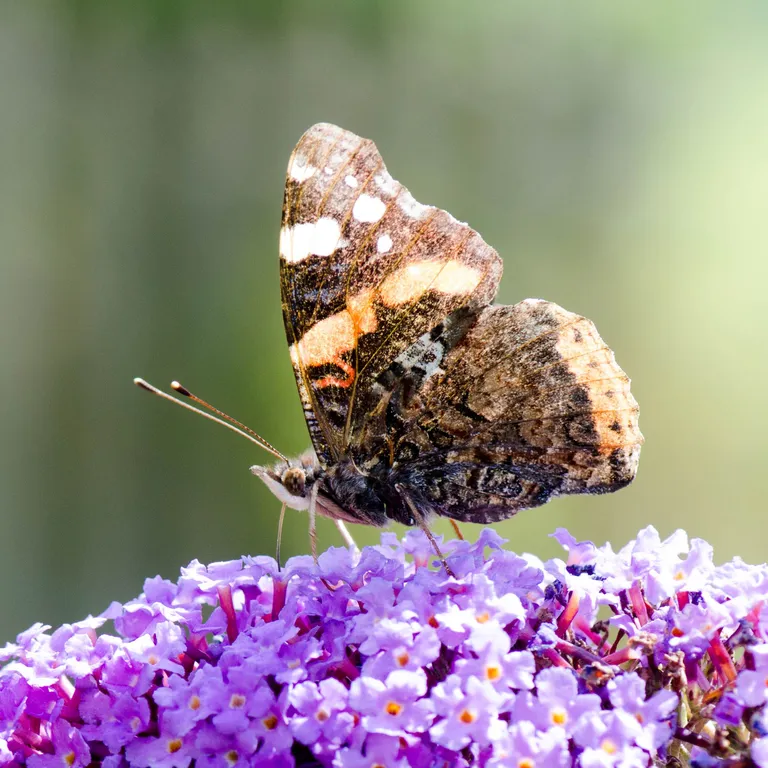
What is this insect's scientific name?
Vanessa atalanta
